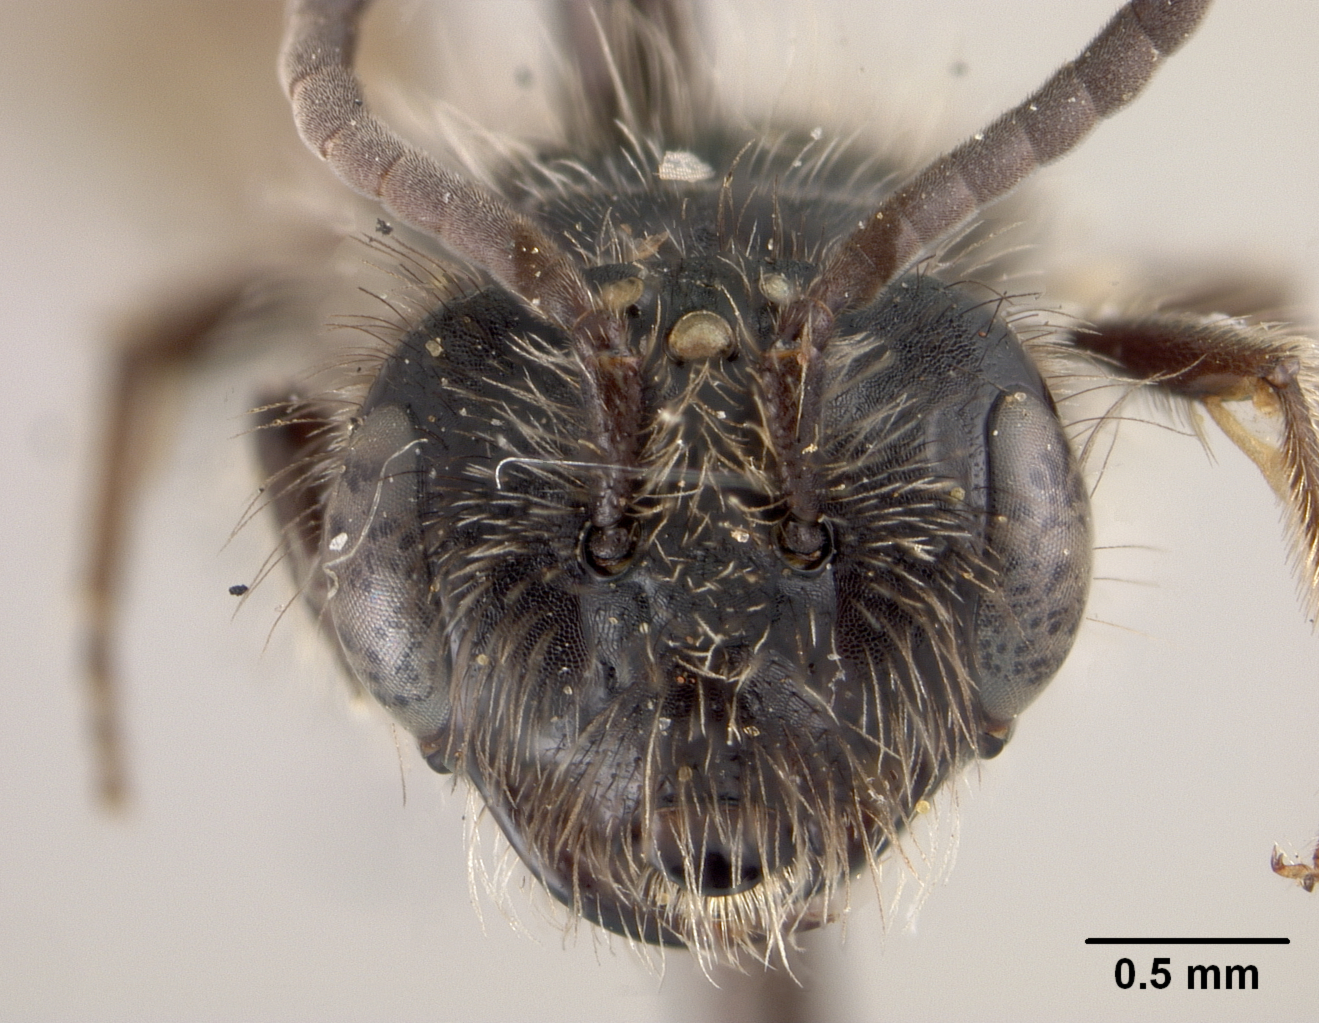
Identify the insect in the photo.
Panurginus nigrellus
